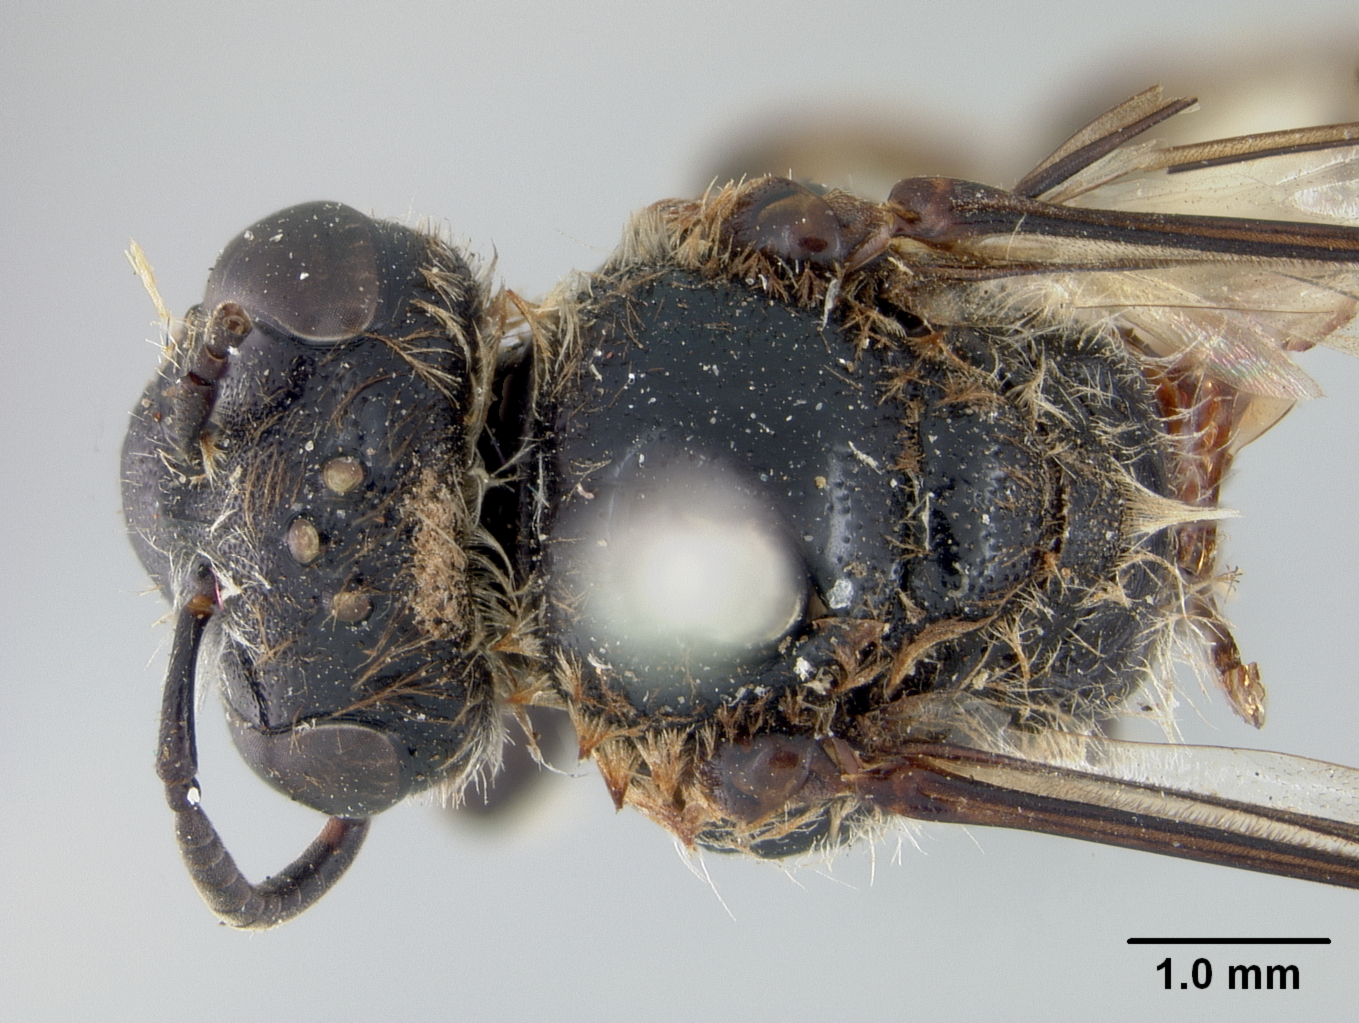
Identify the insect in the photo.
Paracolletes leai
